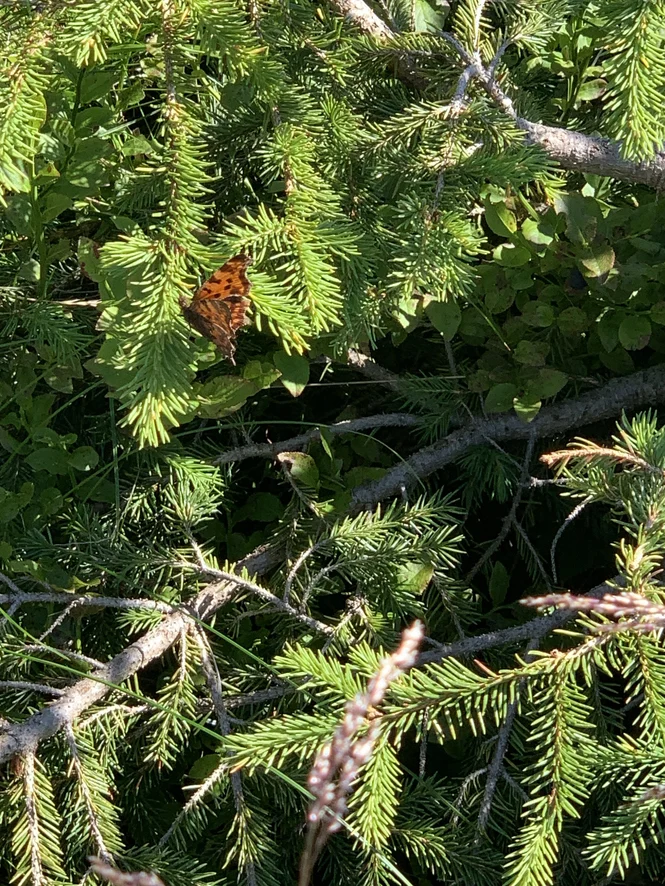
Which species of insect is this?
Polygonia c-album
